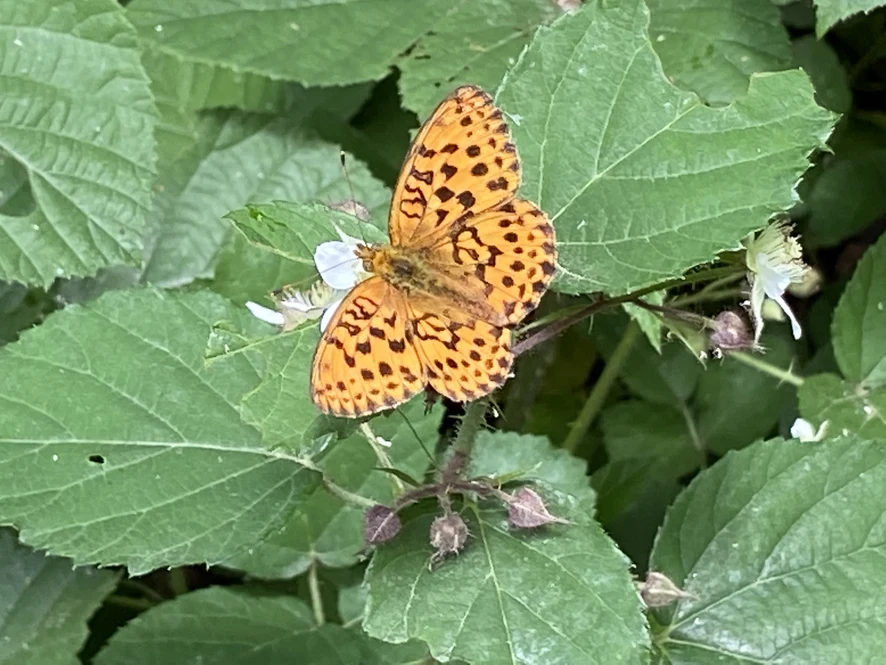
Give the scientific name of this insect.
Brenthis daphne
